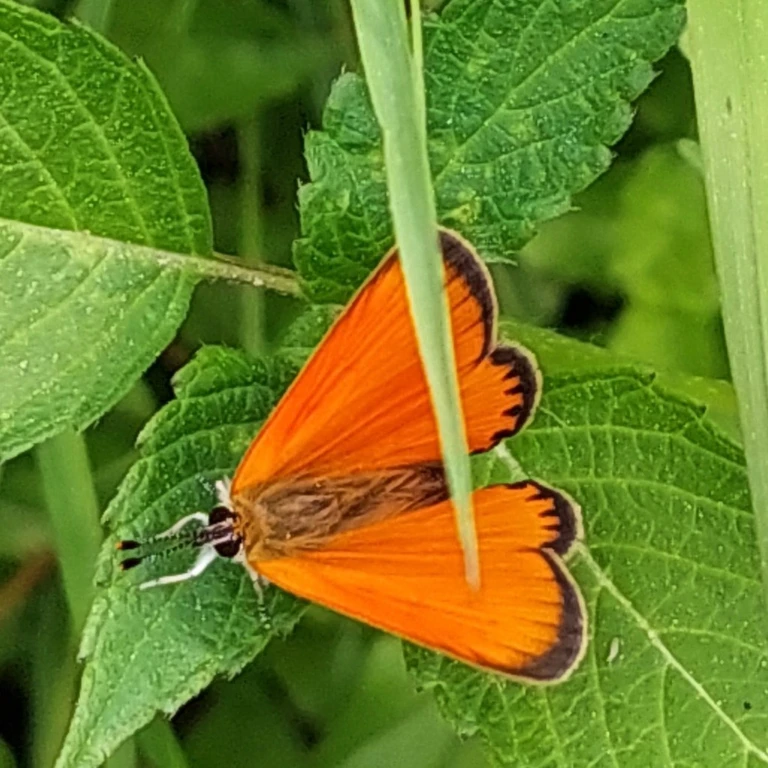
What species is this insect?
Lycaena virgaureae
